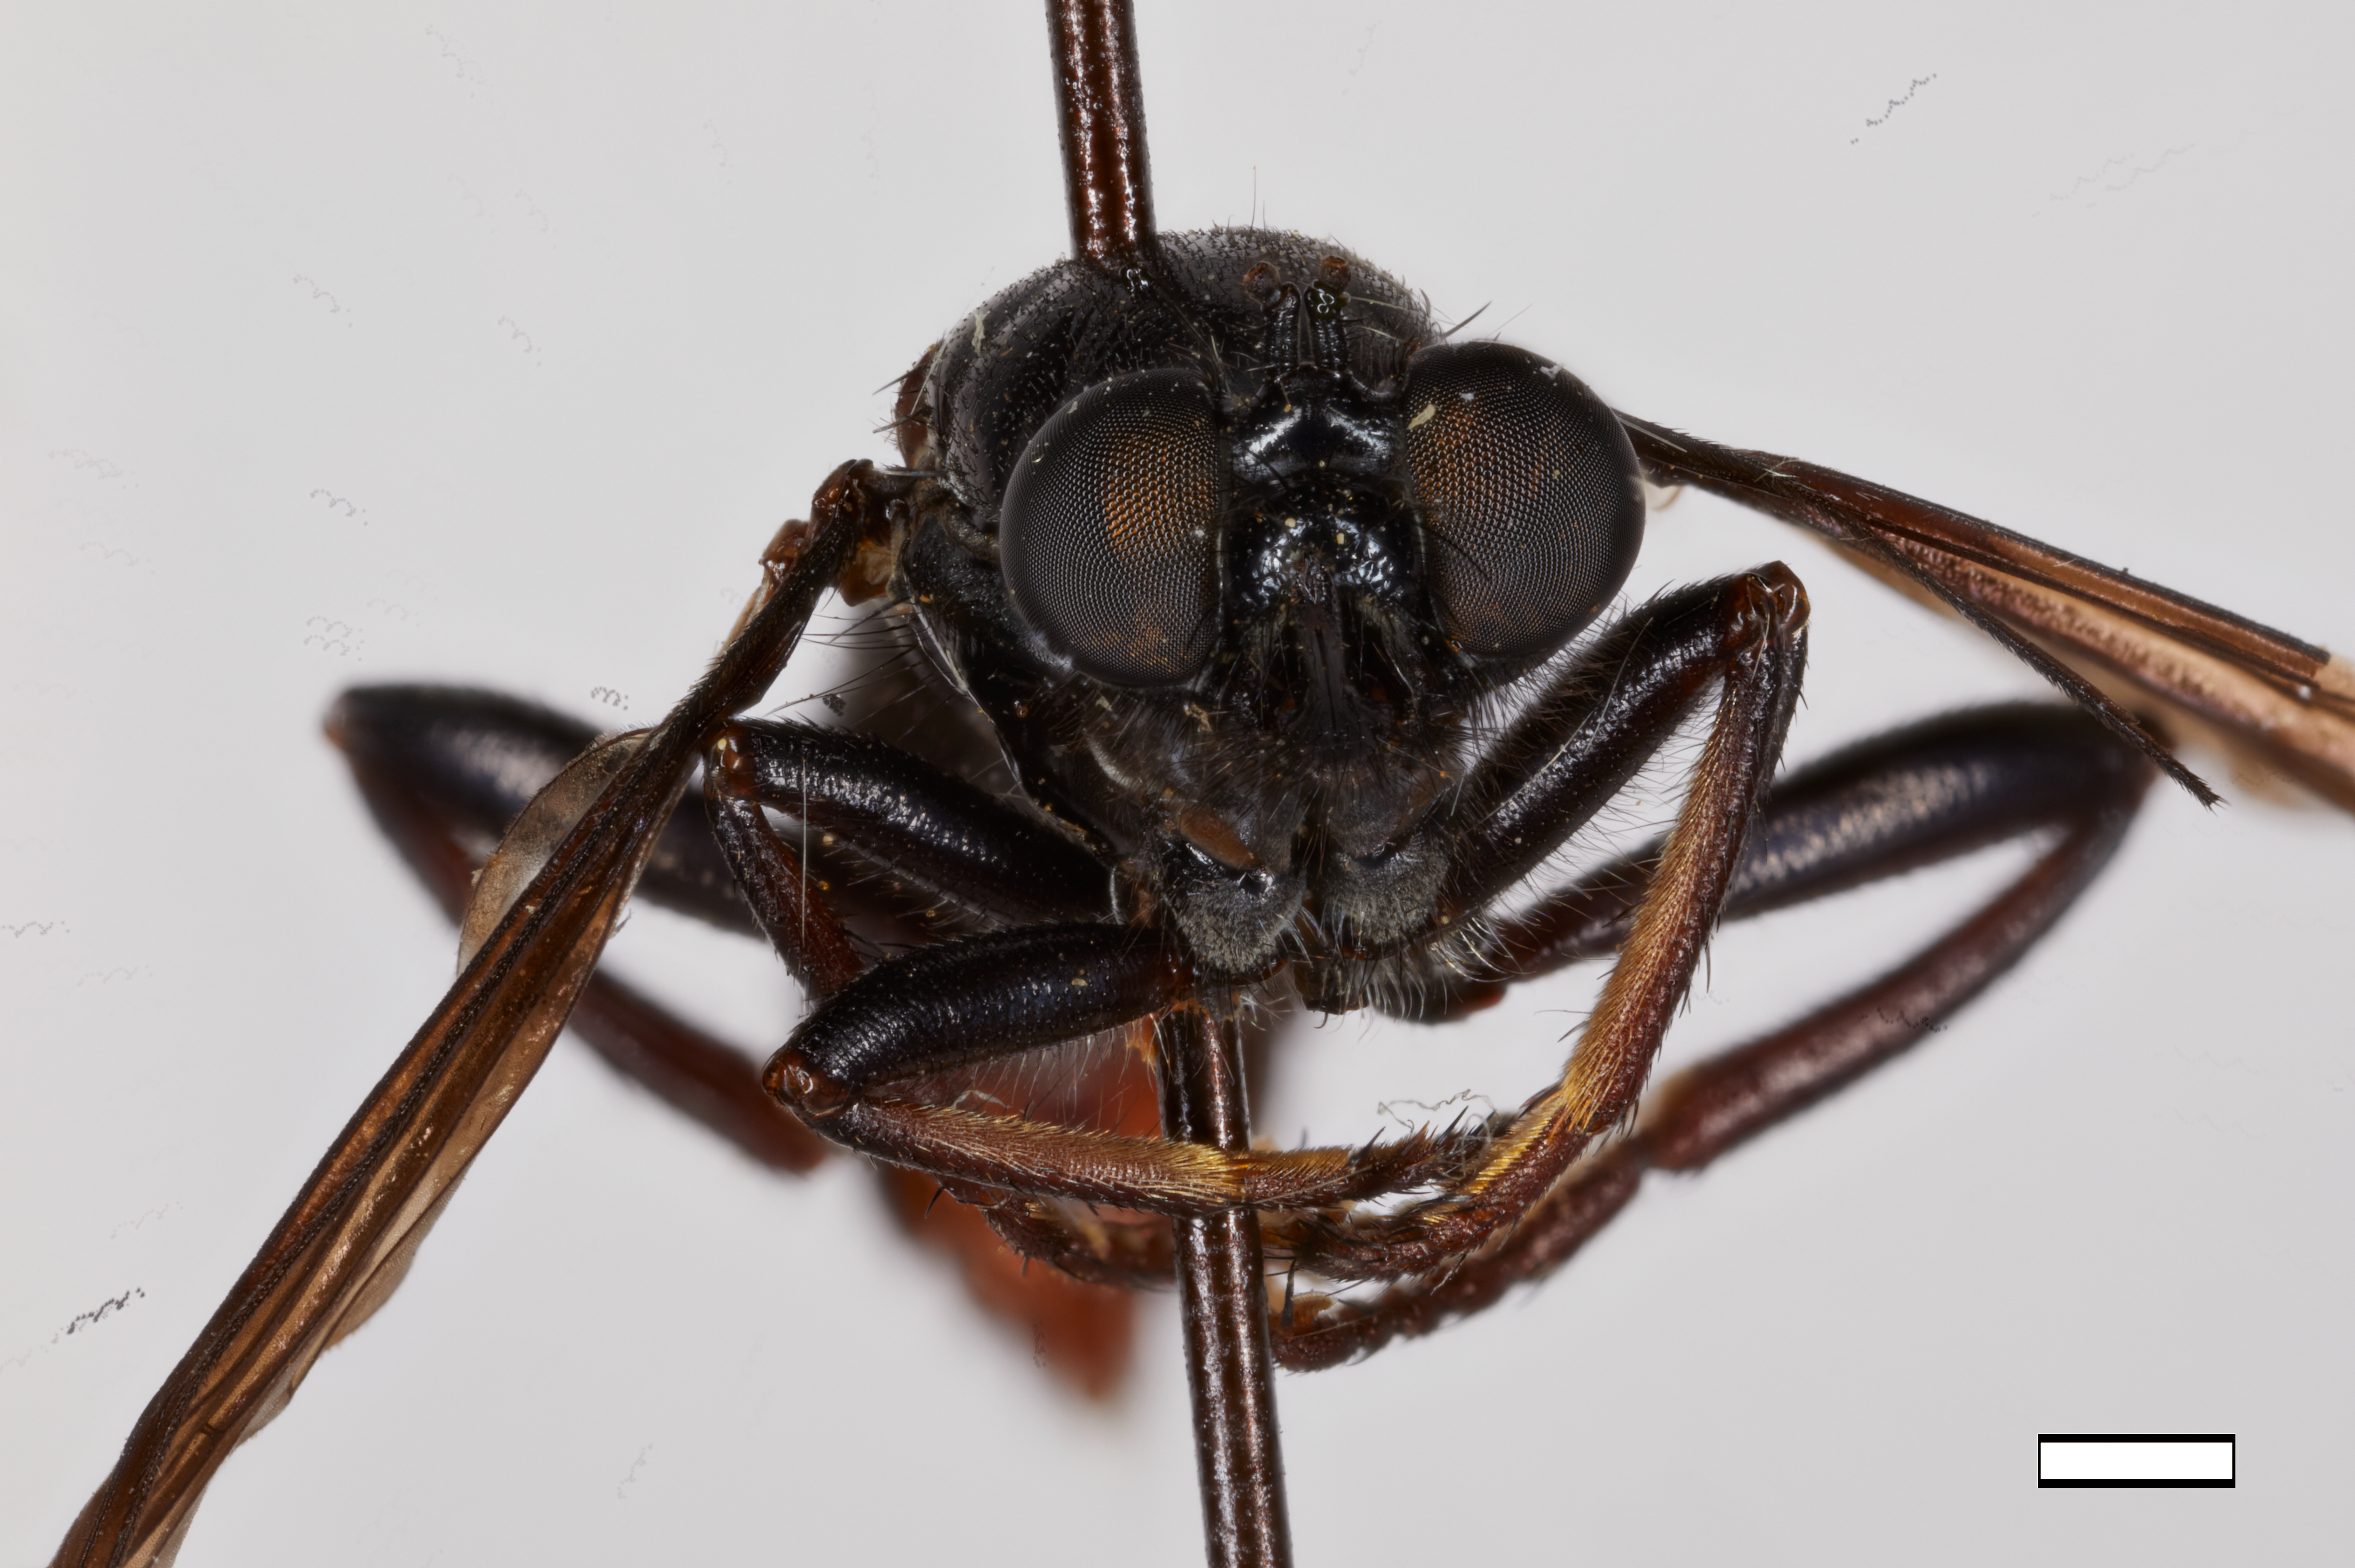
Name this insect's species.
Laphria felis
